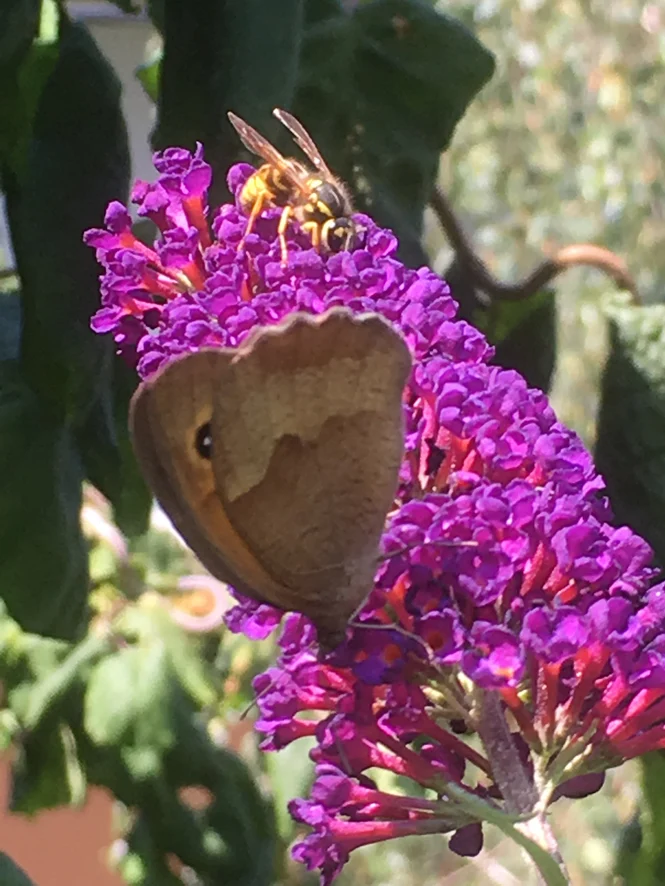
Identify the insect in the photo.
Maniola jurtina
